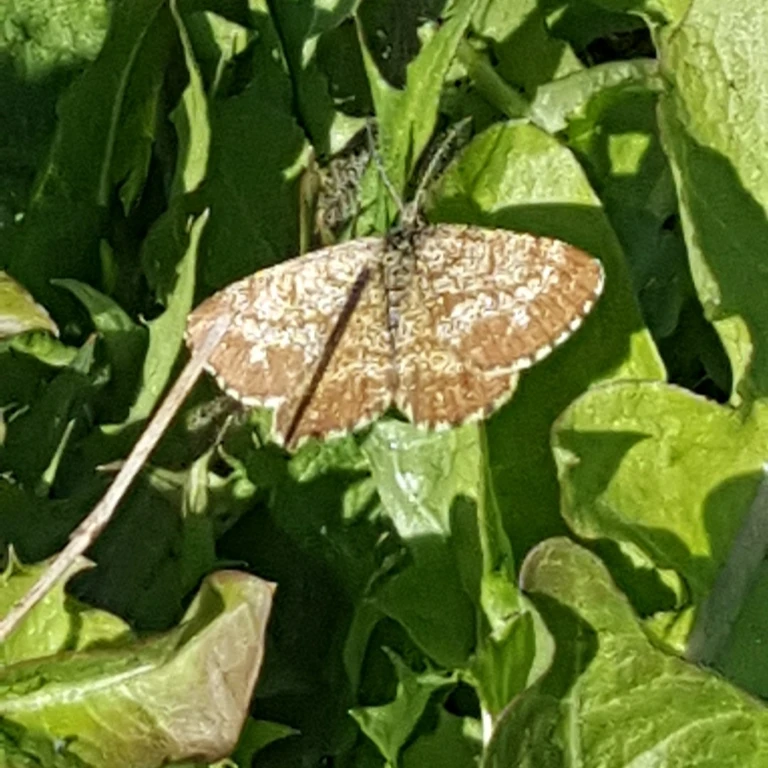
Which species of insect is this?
Ematurga atomaria
